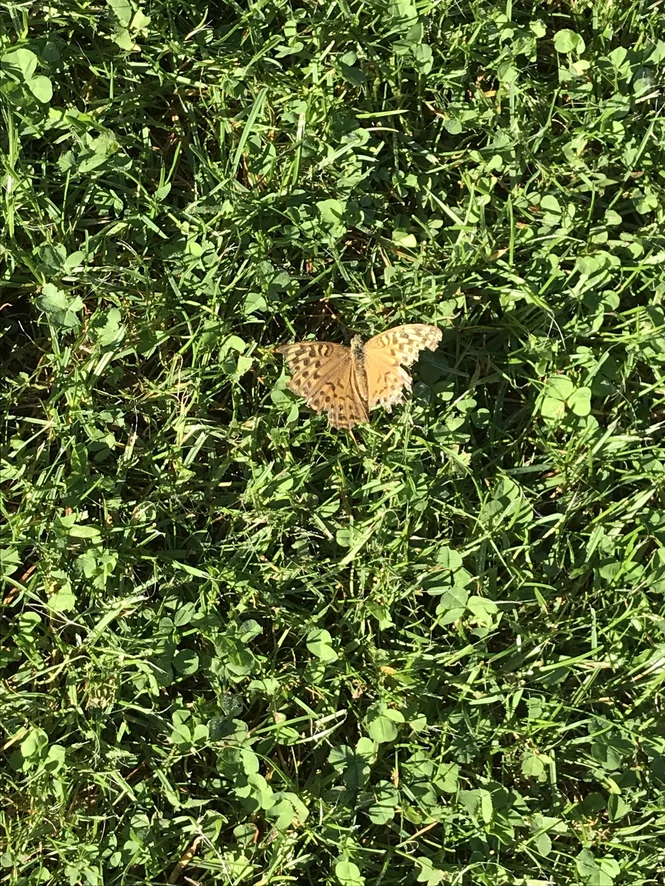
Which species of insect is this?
Argynnis paphia
